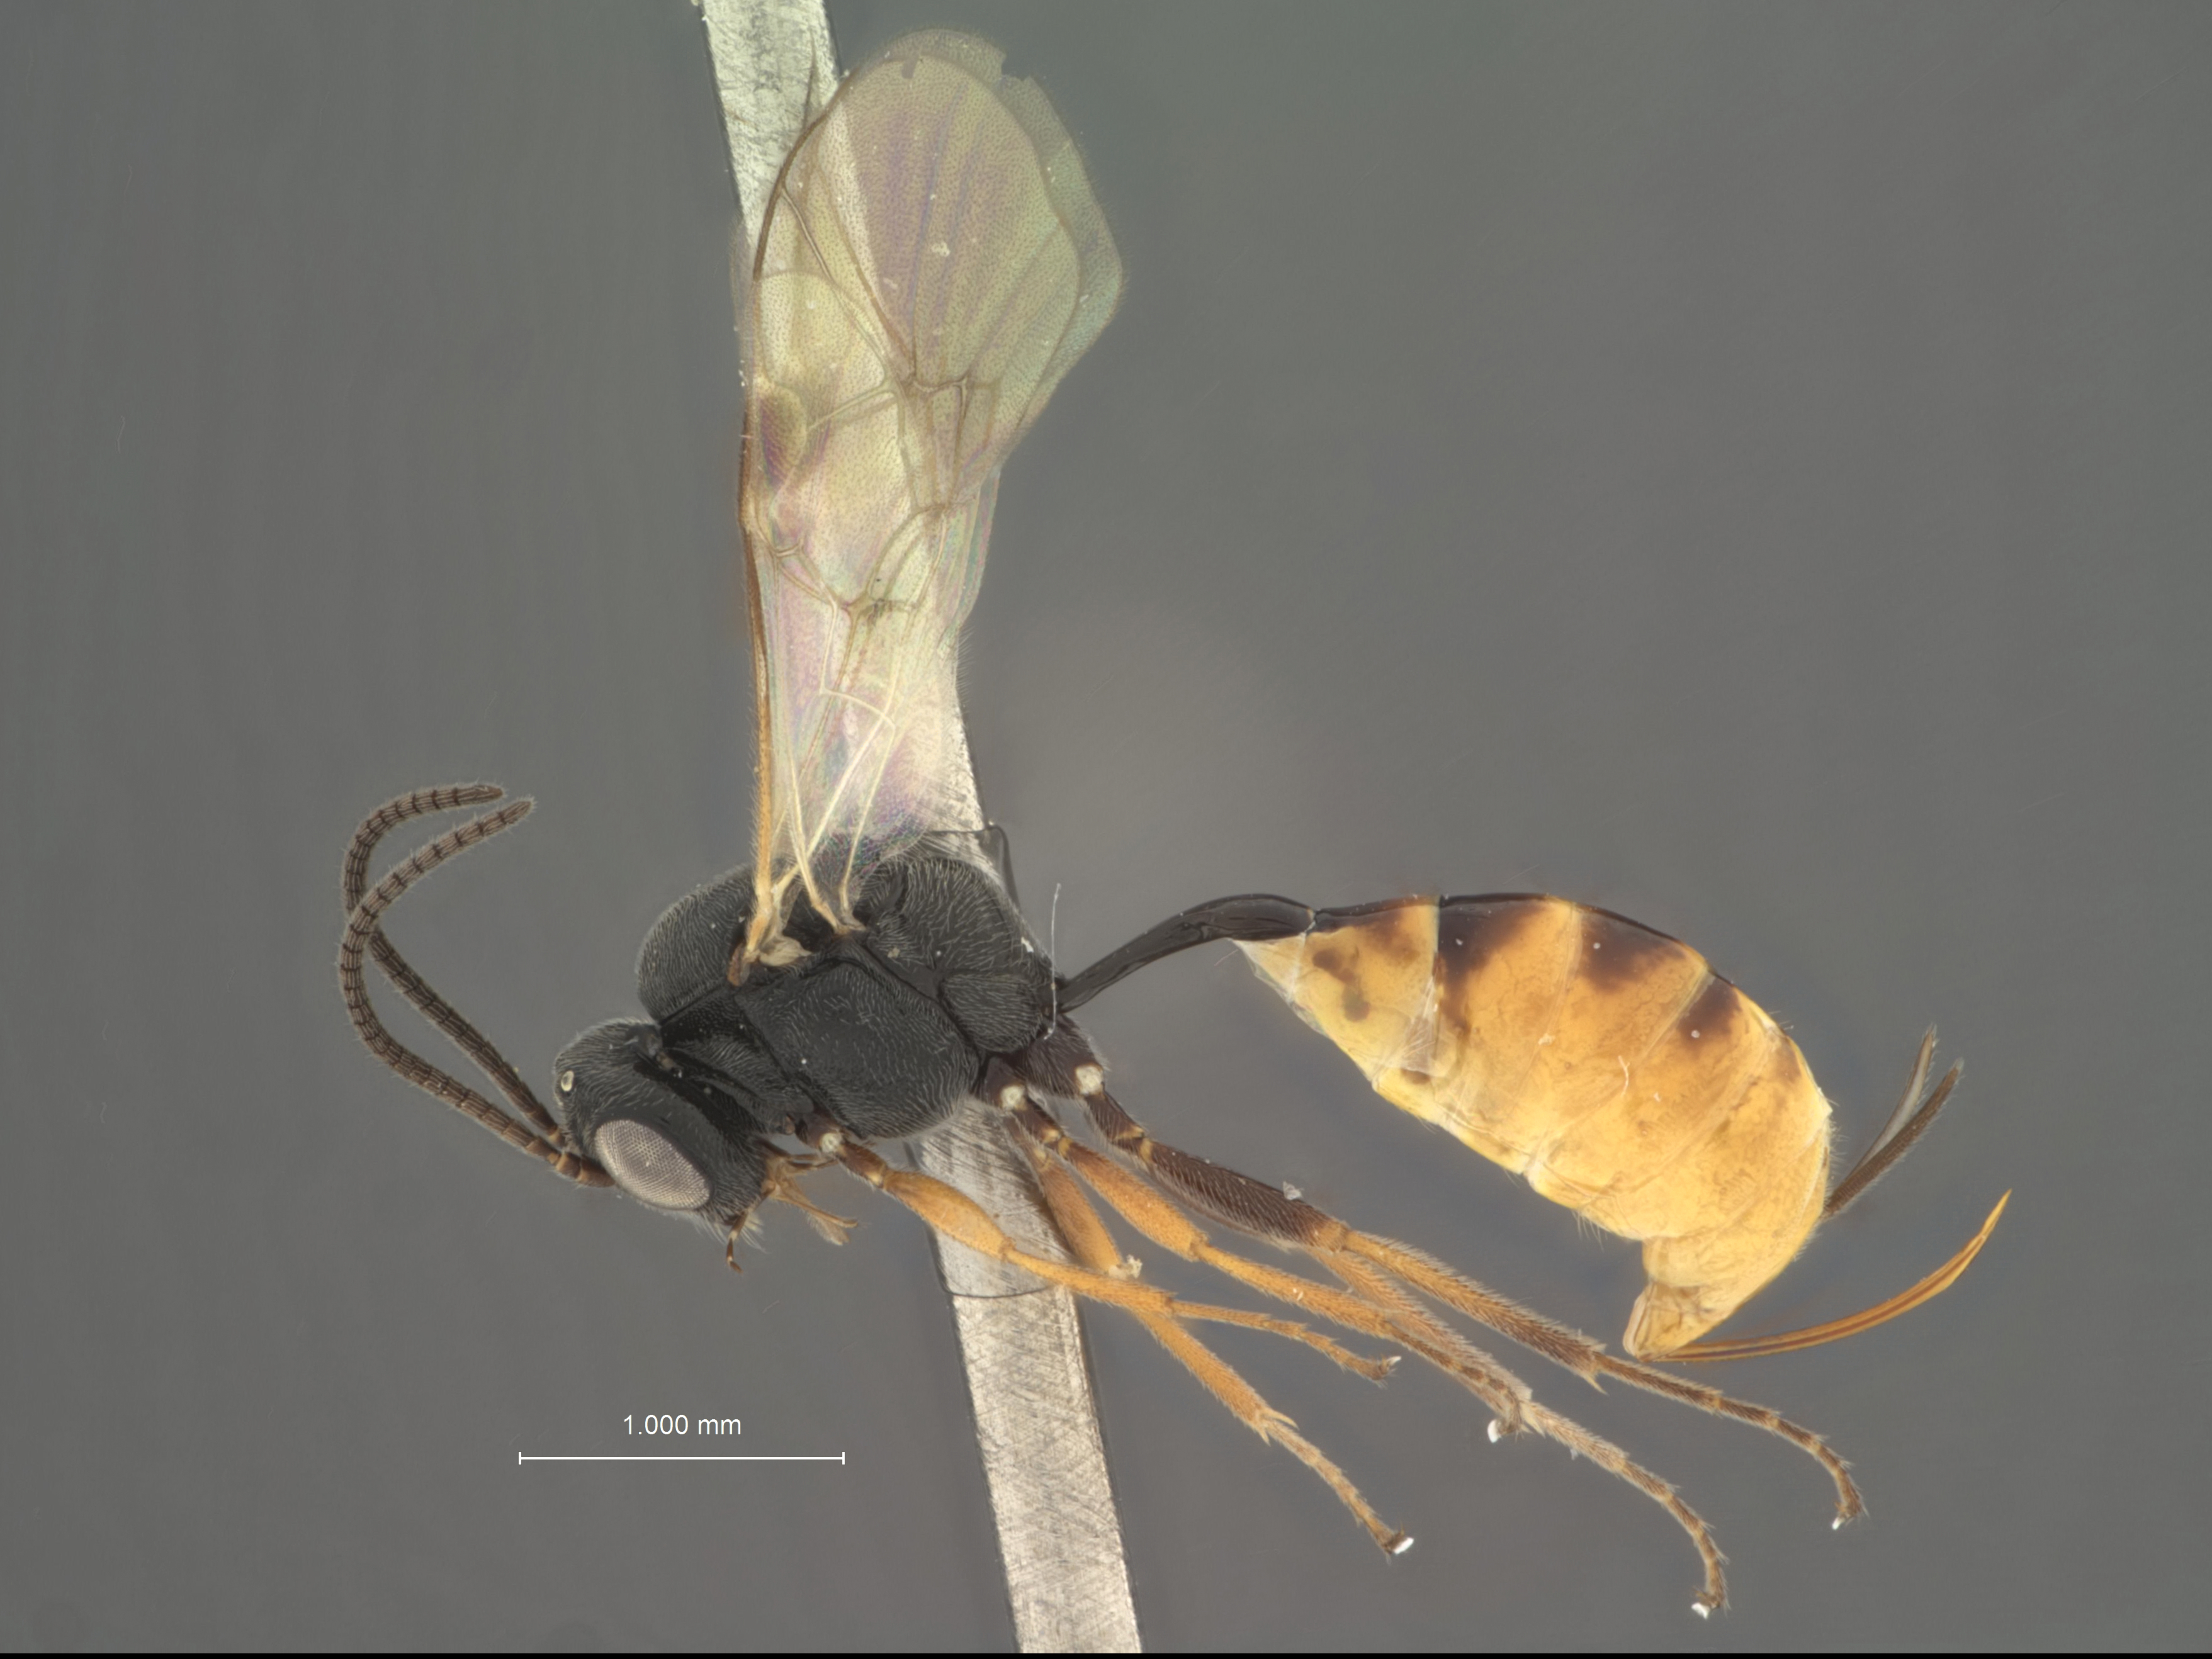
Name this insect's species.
Draparsis temporalis
